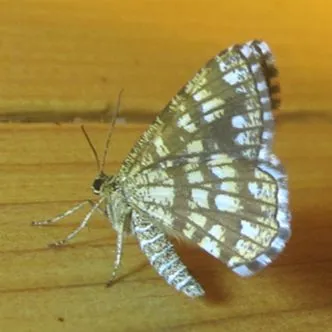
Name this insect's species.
Chiasmia clathrata
